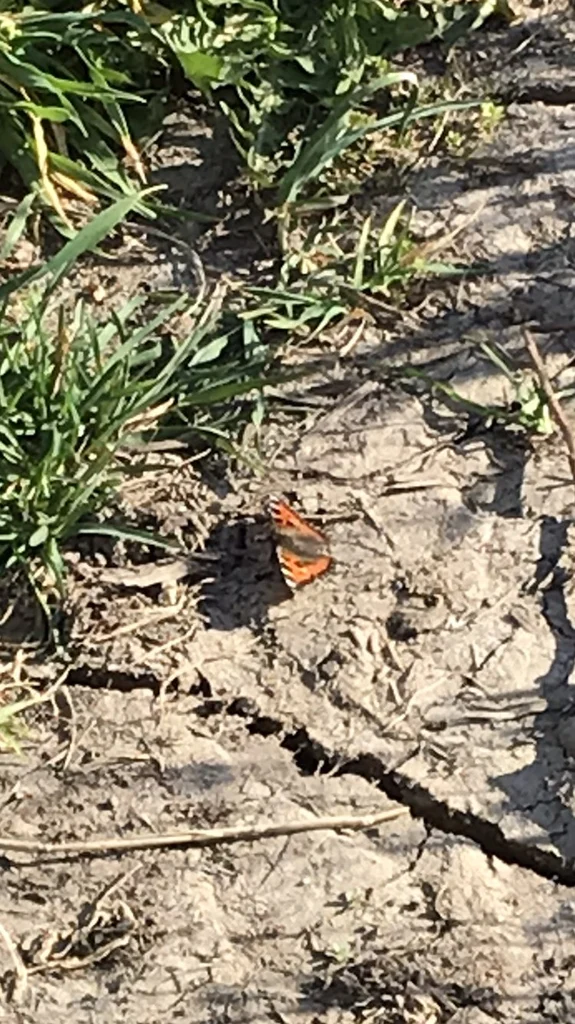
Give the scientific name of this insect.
Aglais urticae
